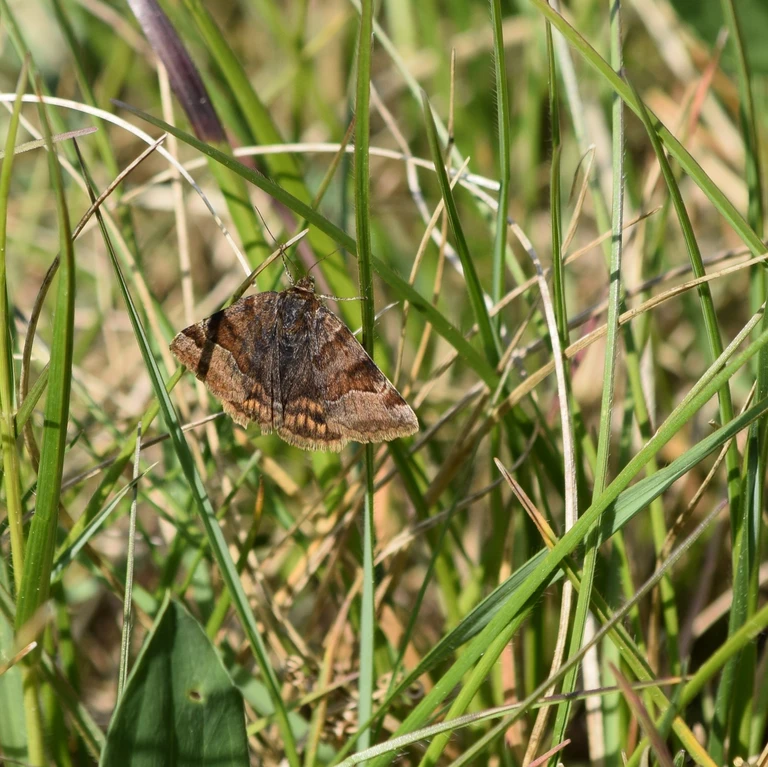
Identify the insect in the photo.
Euclidia glyphica
